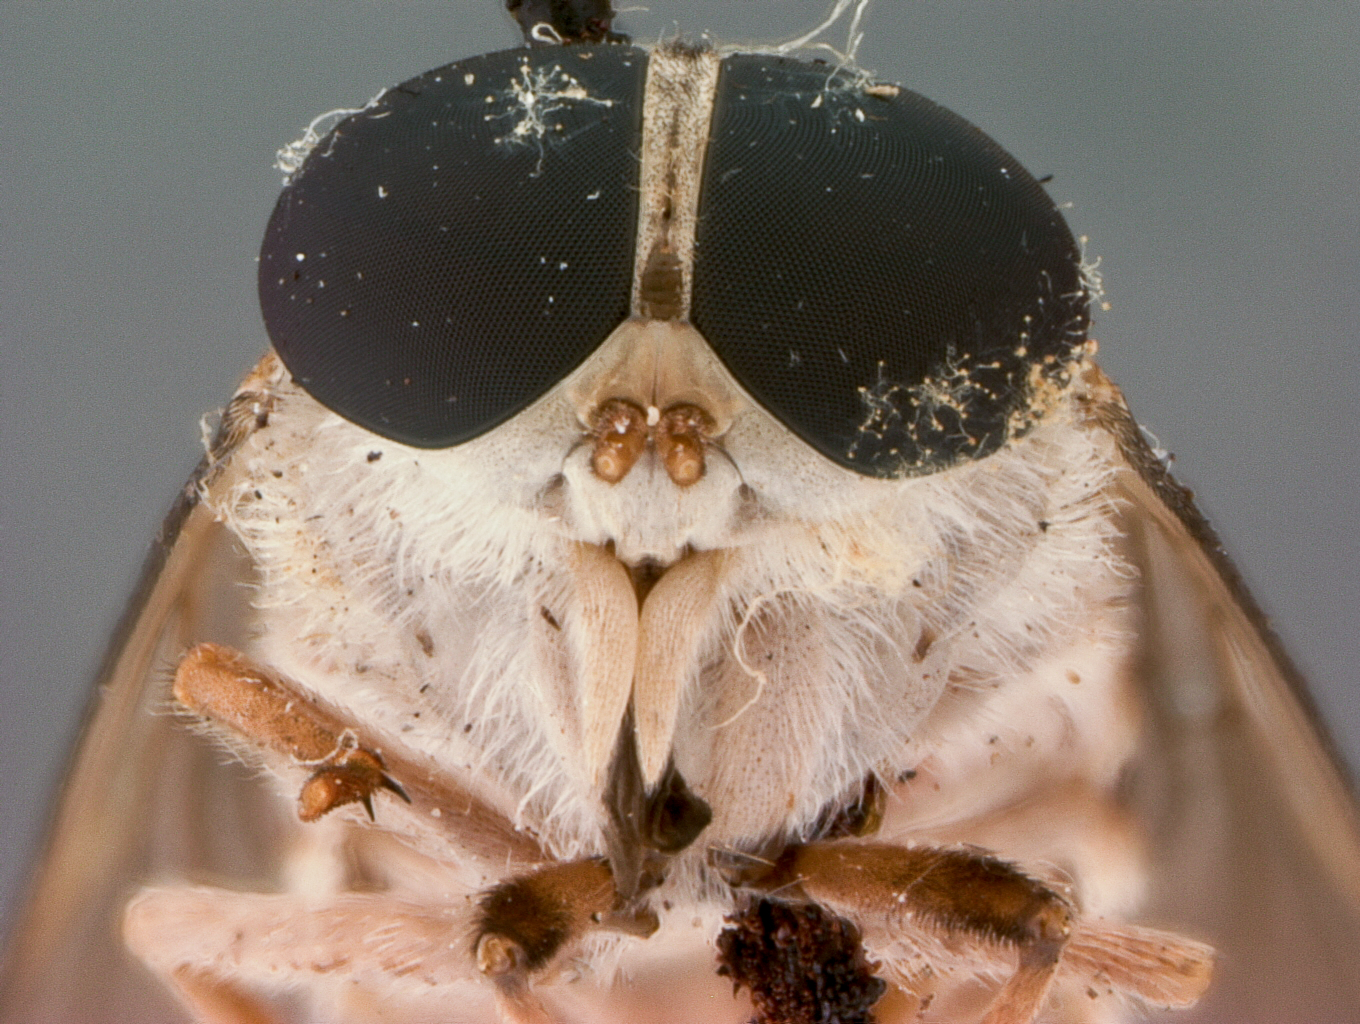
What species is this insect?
Tabanus gracilicornis
